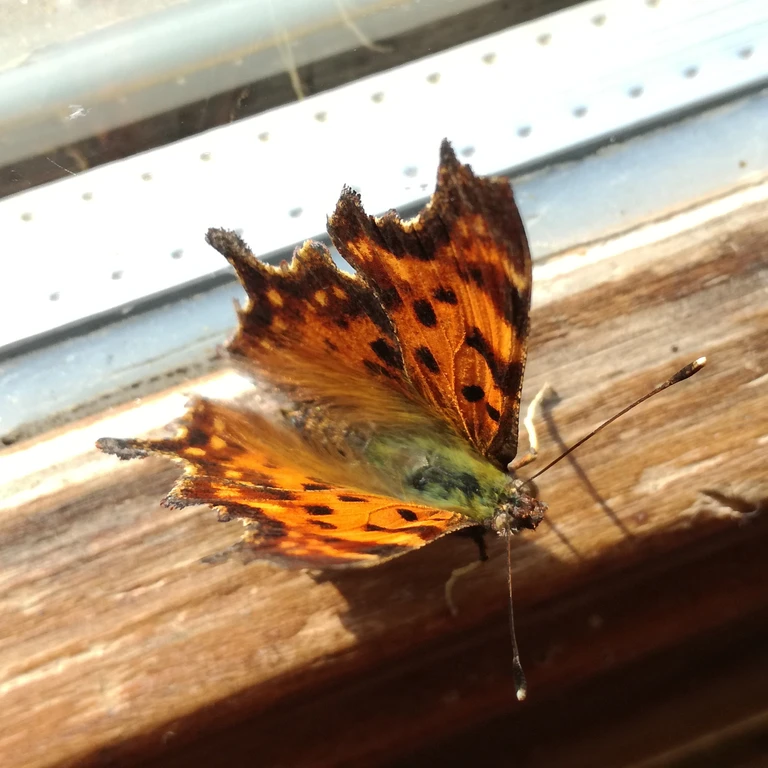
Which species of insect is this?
Polygonia c-album
